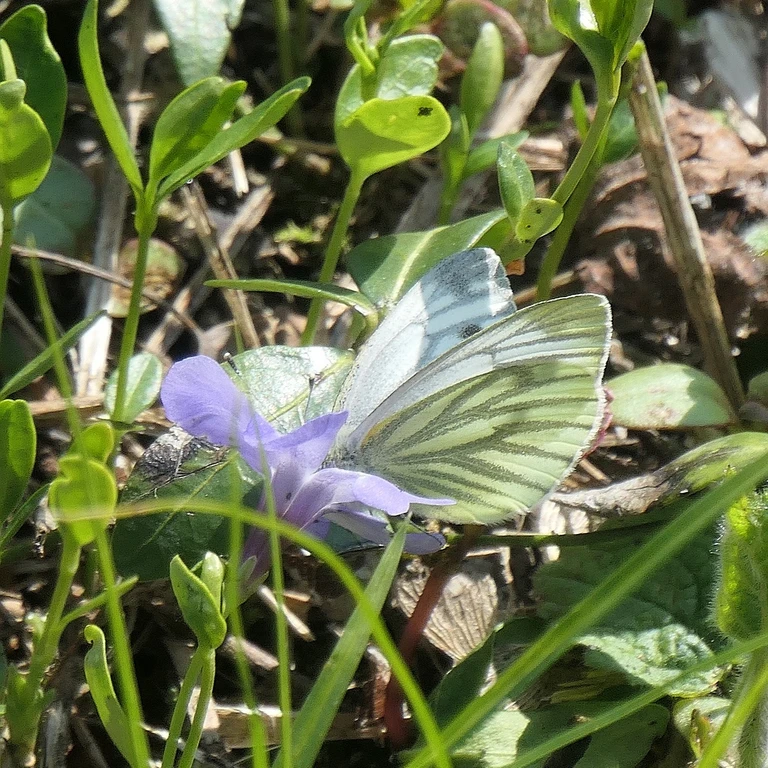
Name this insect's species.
Pieris napi
